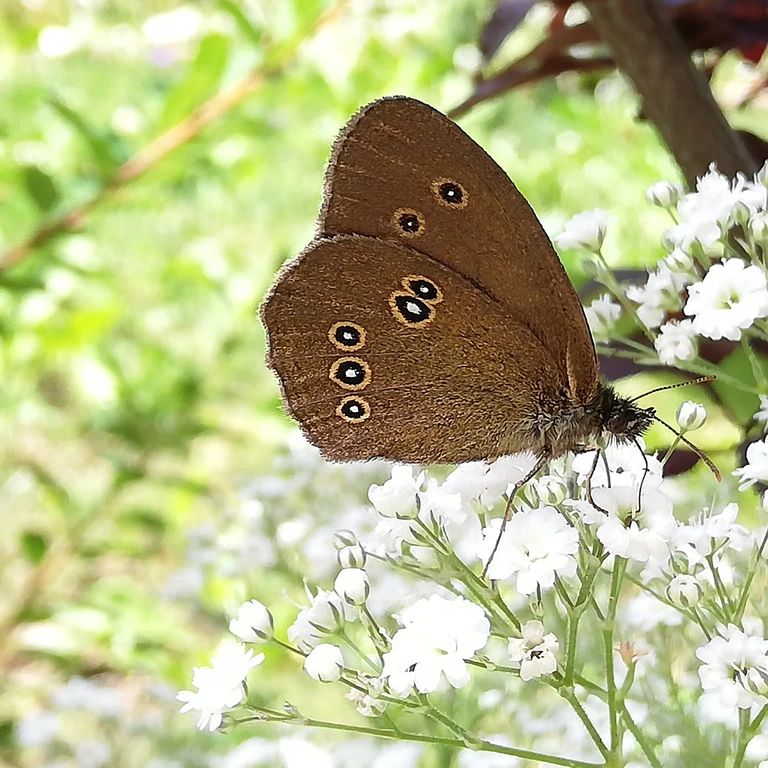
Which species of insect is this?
Aphantopus hyperantus
